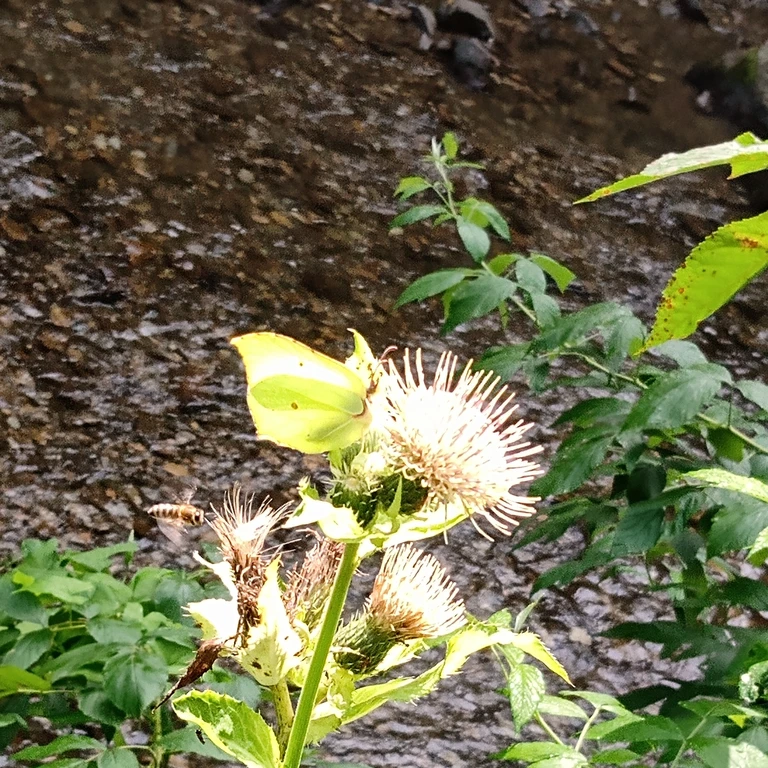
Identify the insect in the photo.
Gonepteryx rhamni
